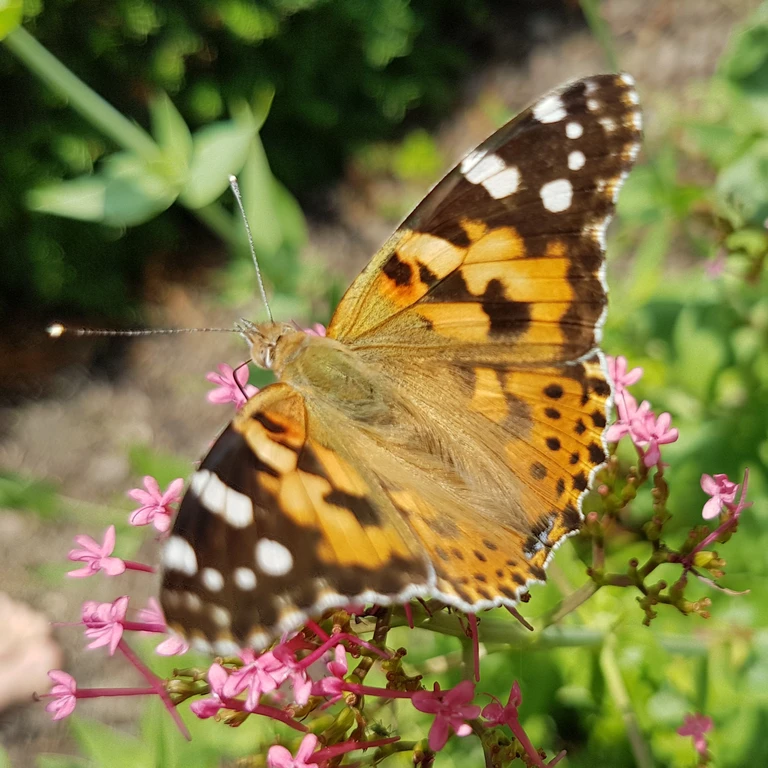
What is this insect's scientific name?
Vanessa cardui
